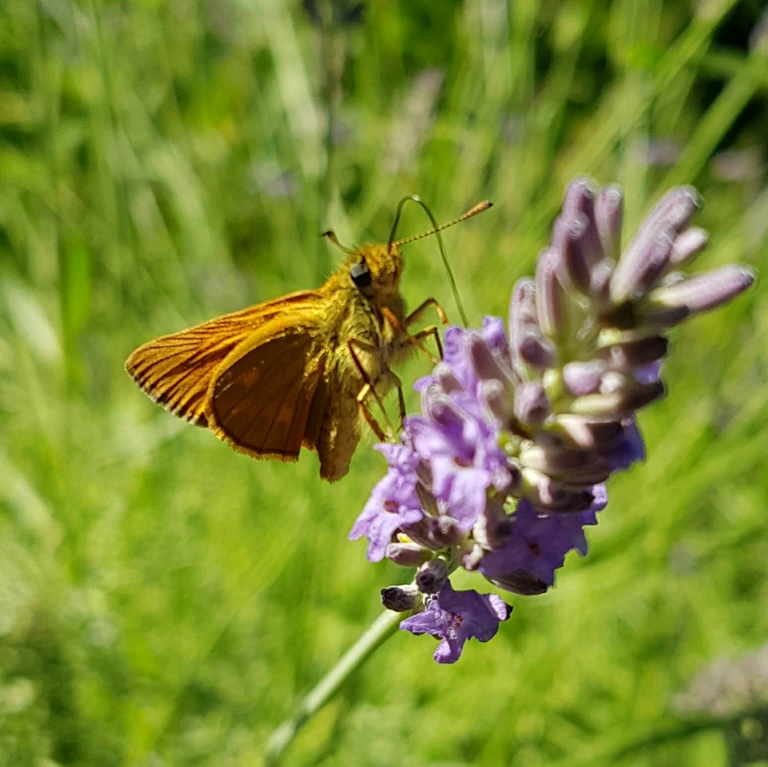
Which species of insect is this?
Ochlodes sylvanus (also Ochlodes venata)
